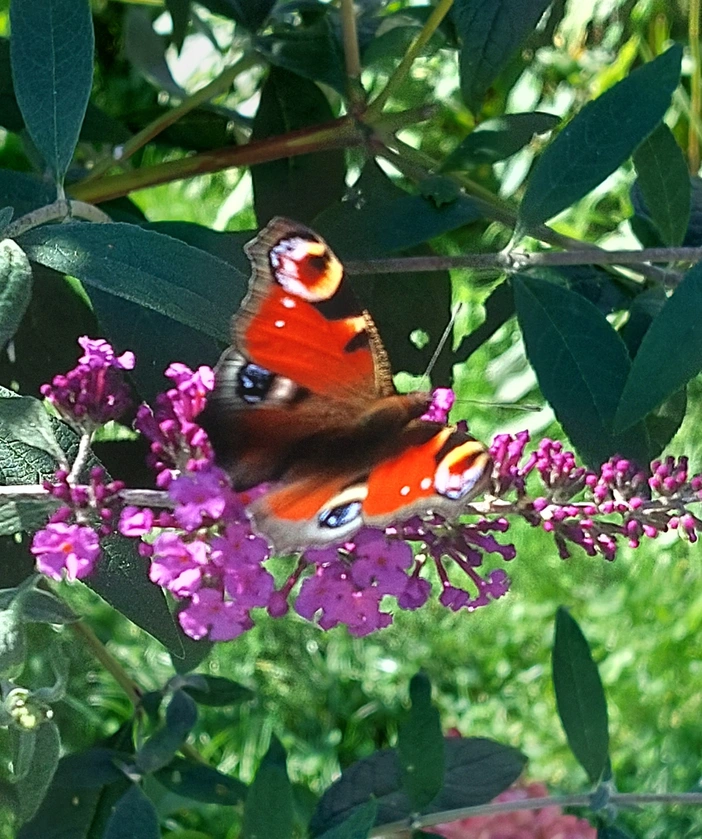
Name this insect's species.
Aglais io
